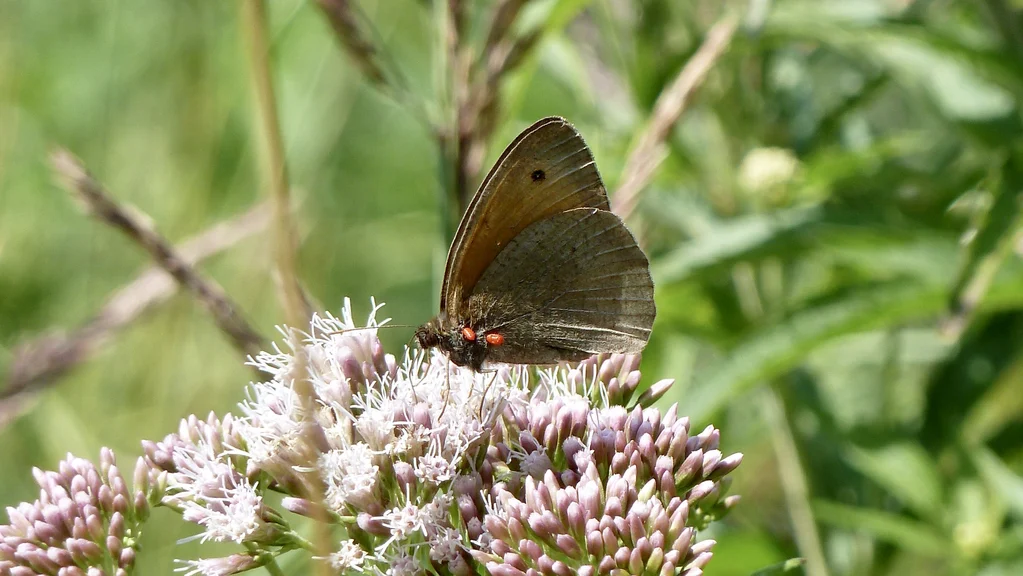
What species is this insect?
Maniola jurtina
